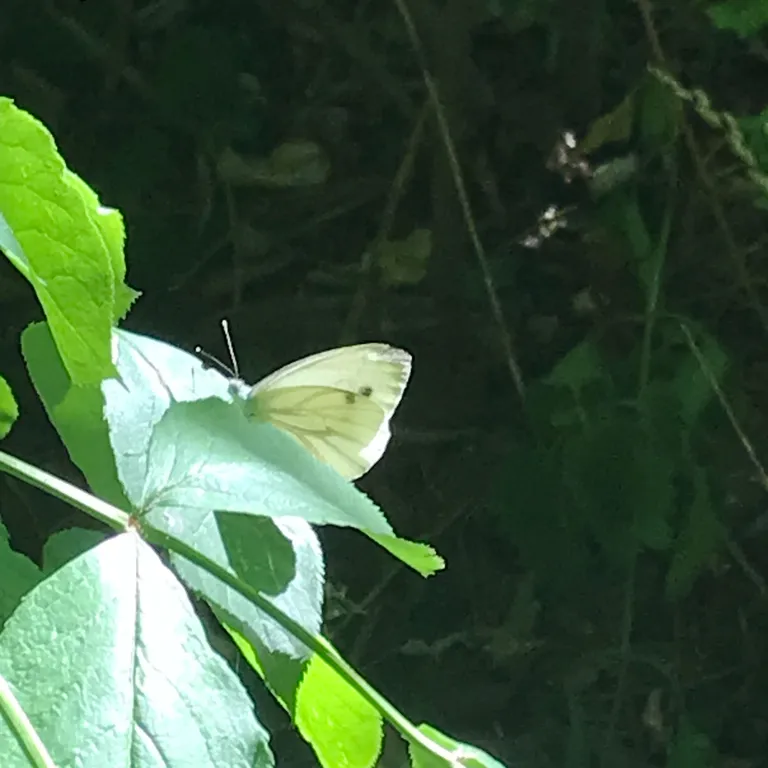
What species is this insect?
Pieris napi
